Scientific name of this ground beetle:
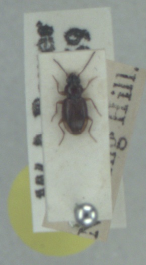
Bembidion clarkei
